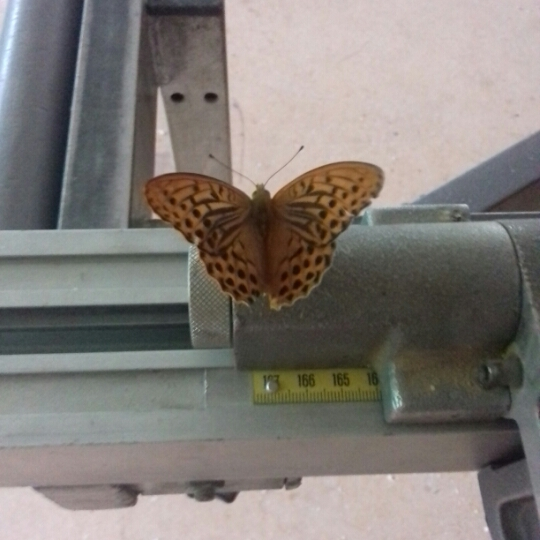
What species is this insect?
Argynnis paphia
